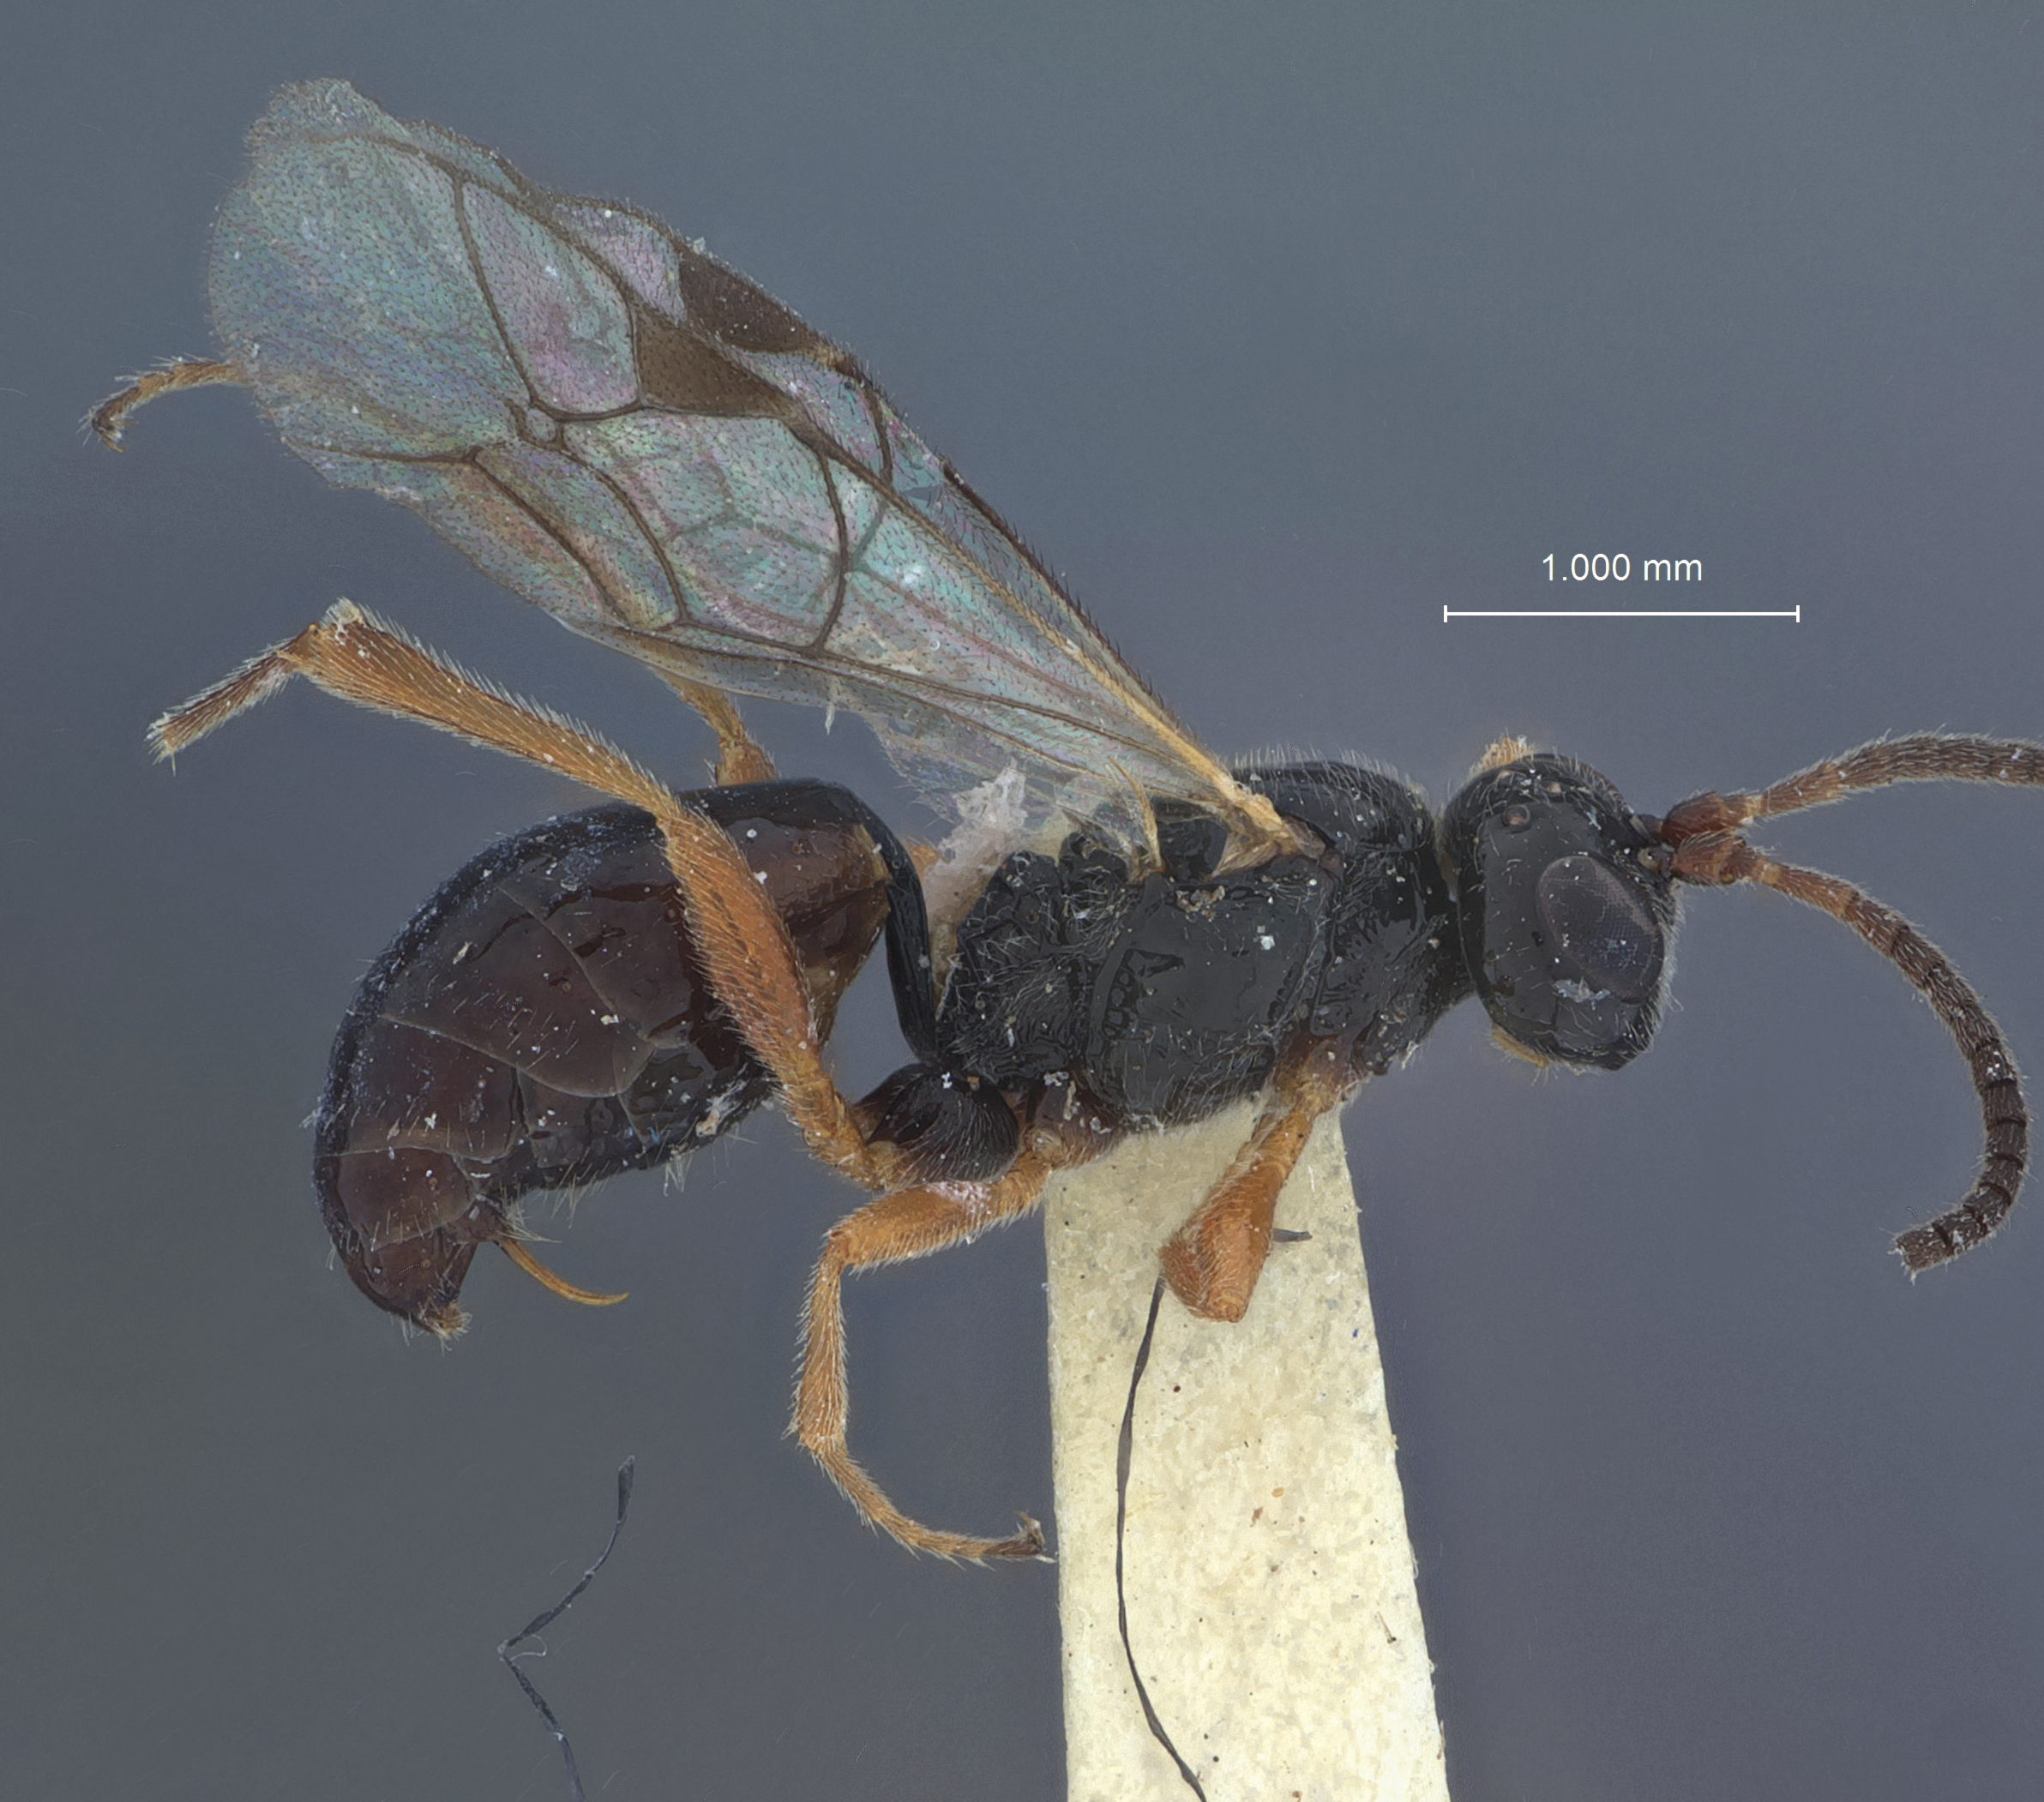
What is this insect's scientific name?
Stilpnus anthomyidiperda
